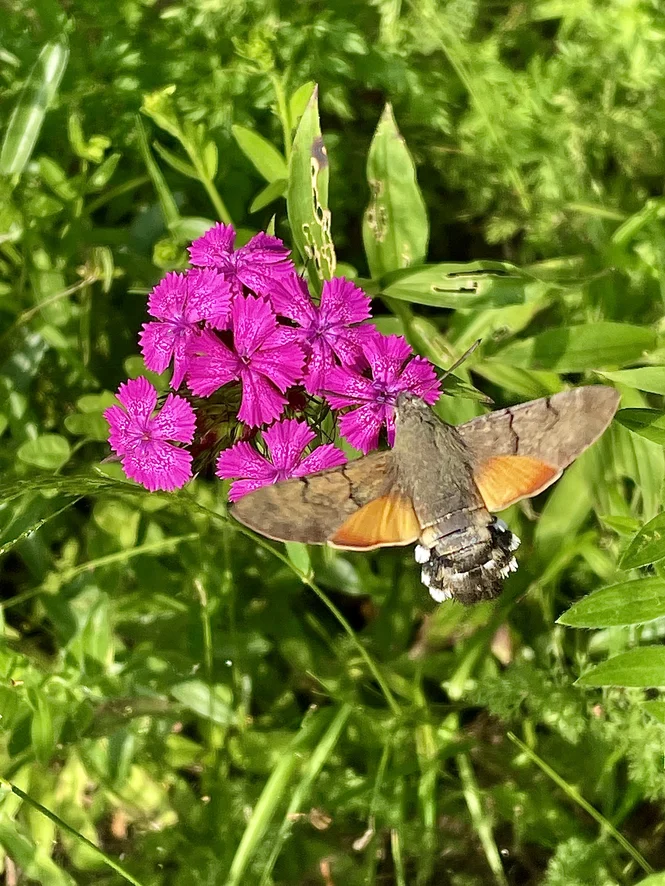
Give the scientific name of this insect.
Macroglossum stellatarum
